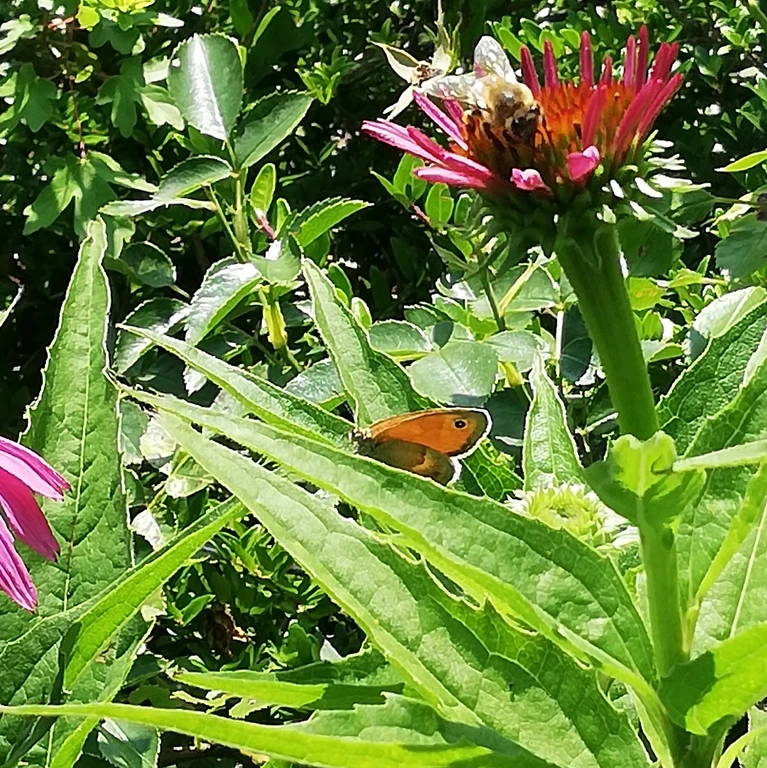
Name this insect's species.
Coenonympha pamphilus
